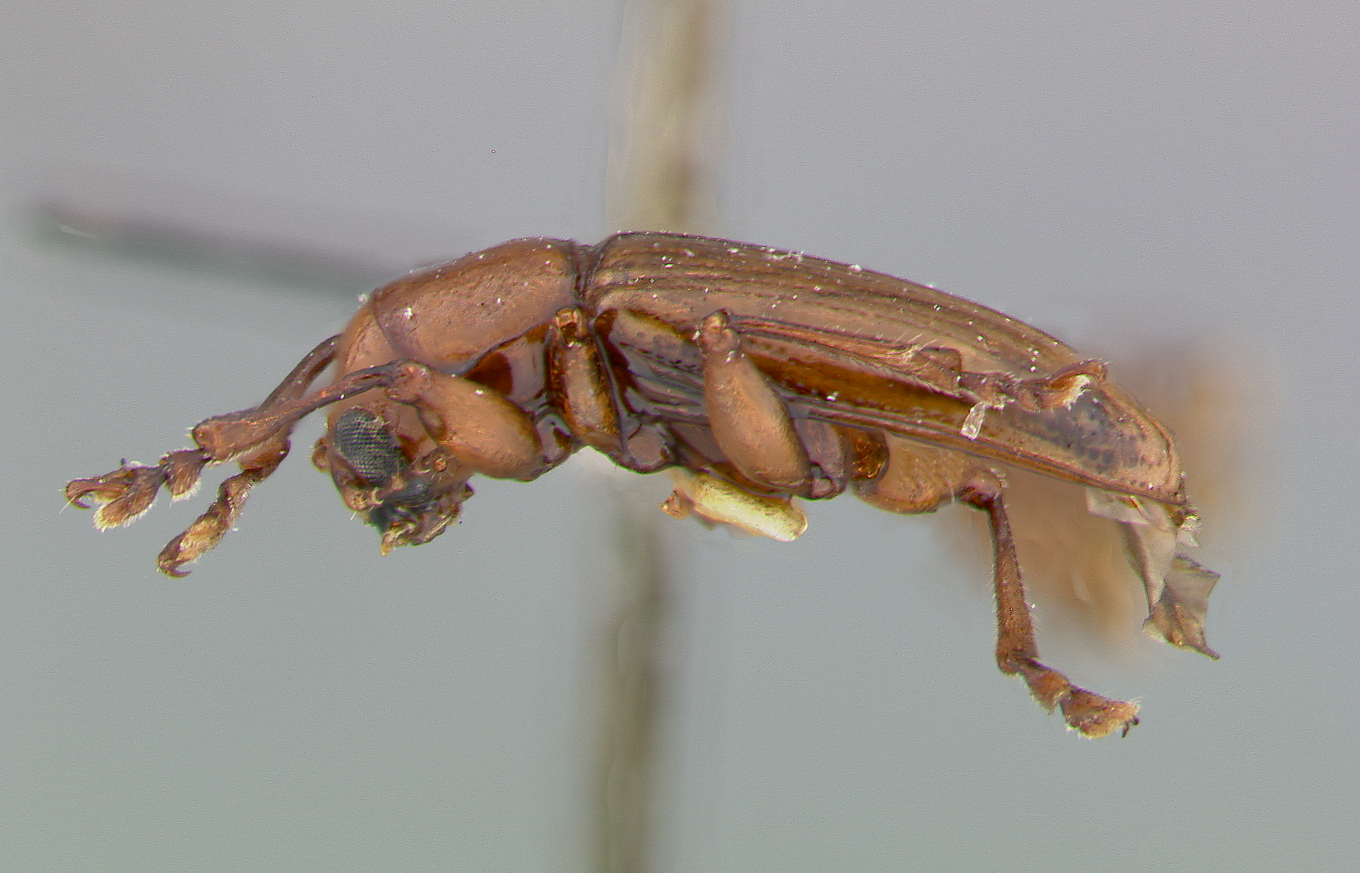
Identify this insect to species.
Metachroma gracile
